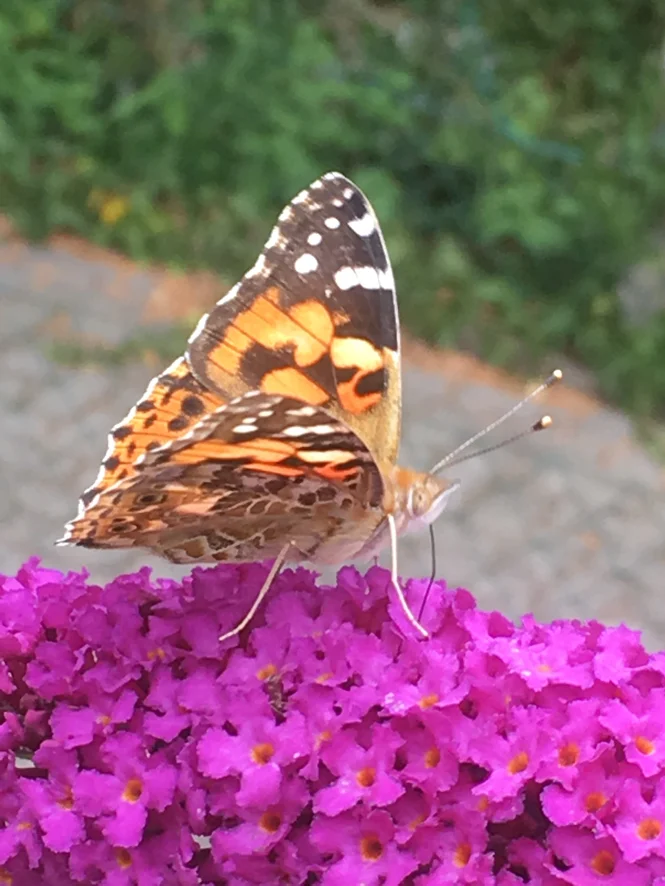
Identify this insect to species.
Vanessa cardui
